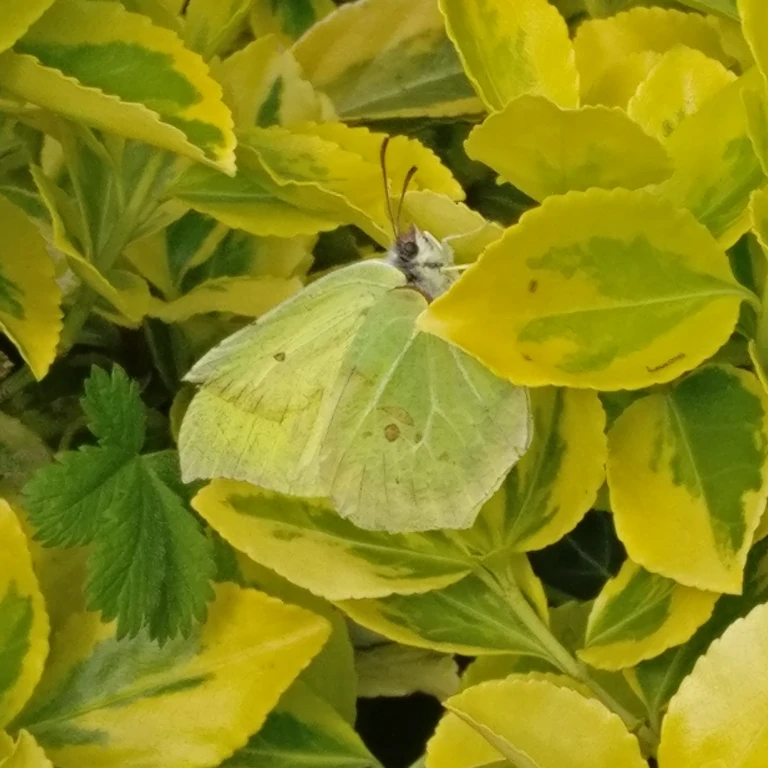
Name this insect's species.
Gonepteryx rhamni
